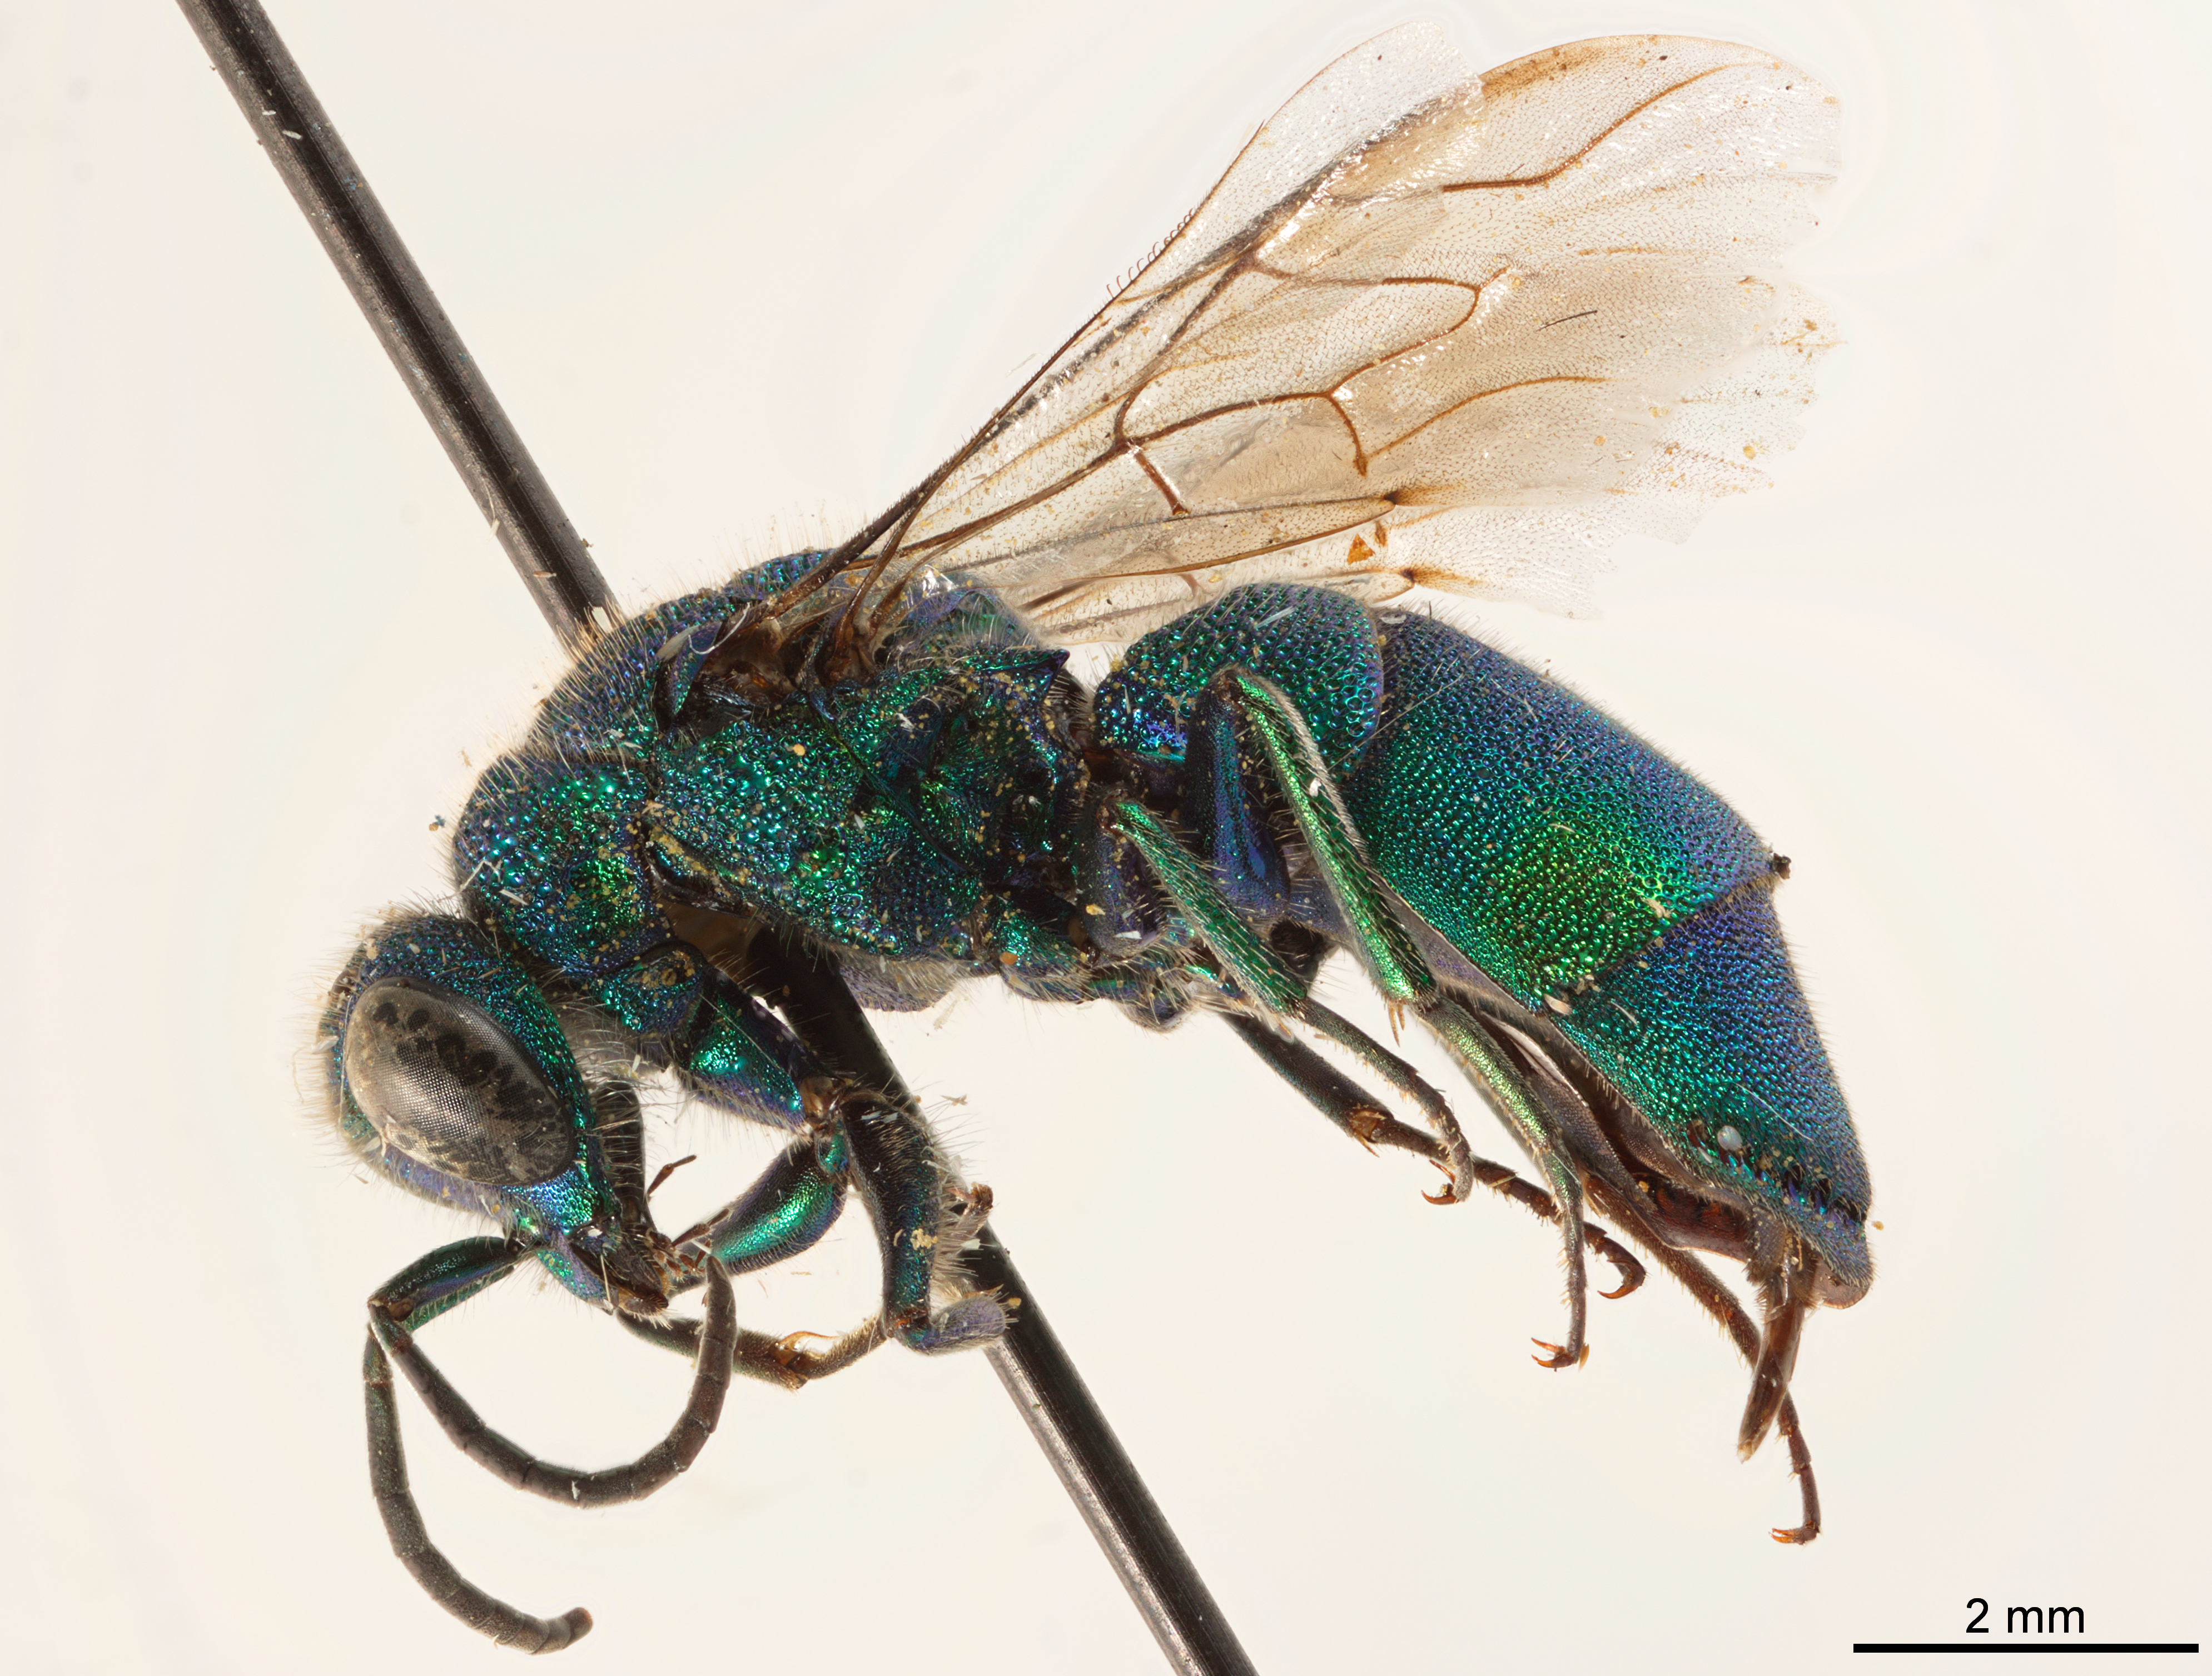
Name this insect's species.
Chrysurissa densa
